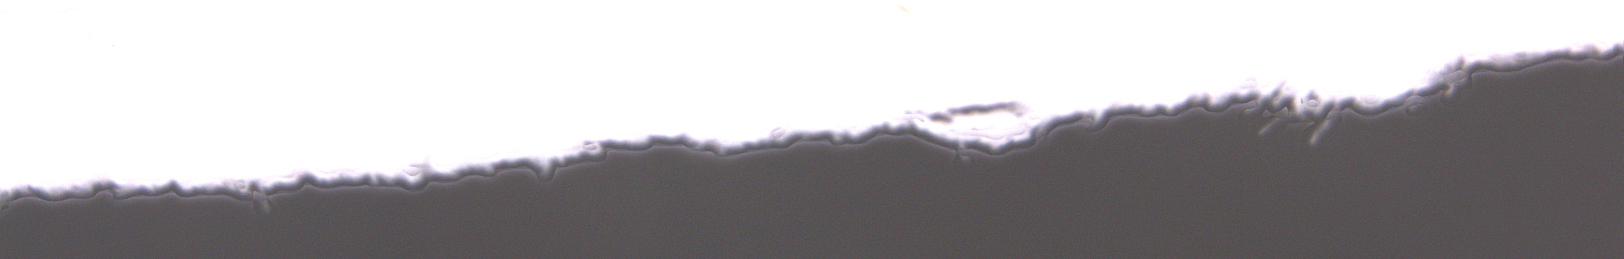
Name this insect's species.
Cantacader indicus
